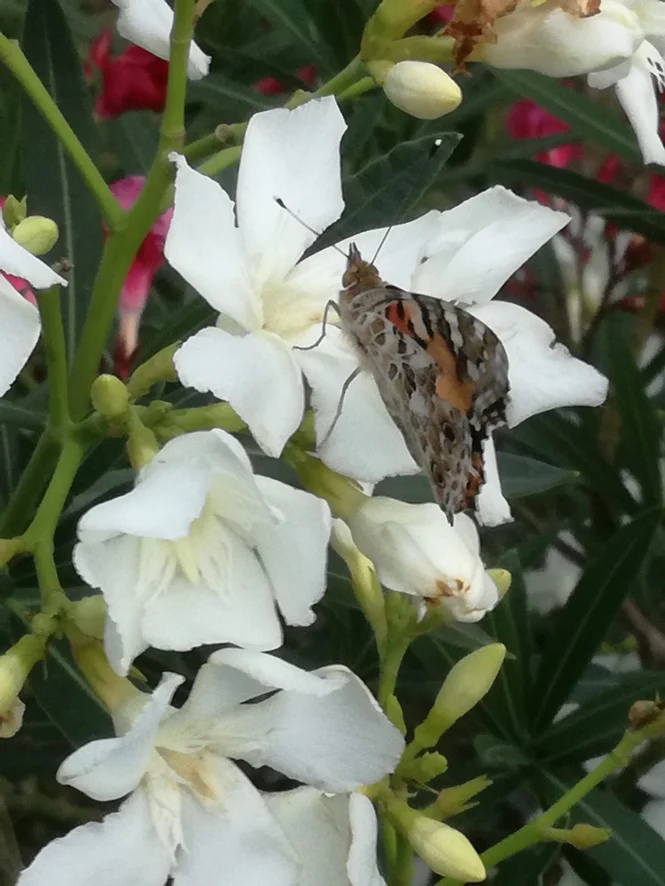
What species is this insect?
Vanessa cardui
